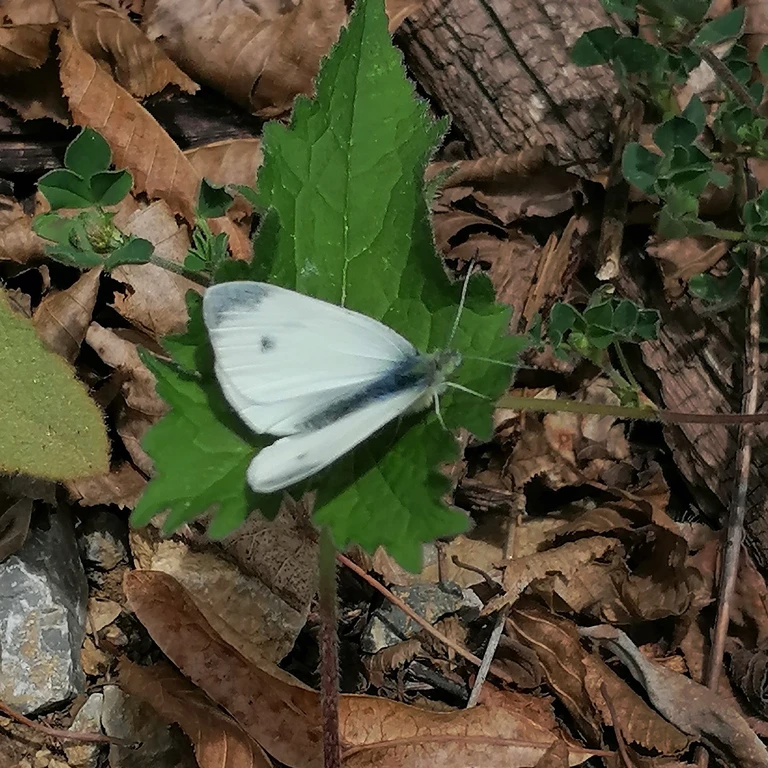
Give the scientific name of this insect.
Pieris mannii
